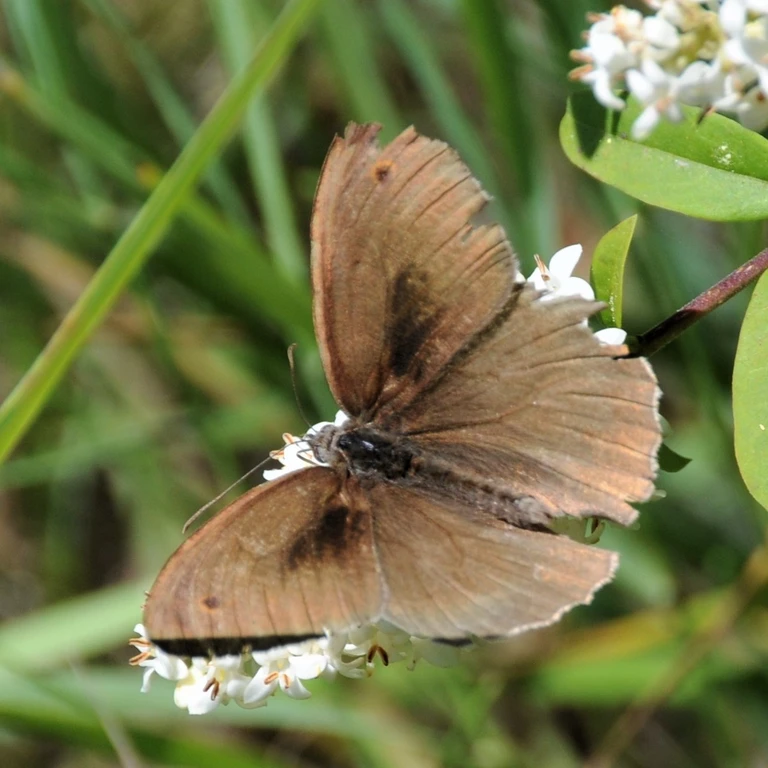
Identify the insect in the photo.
Maniola jurtina
